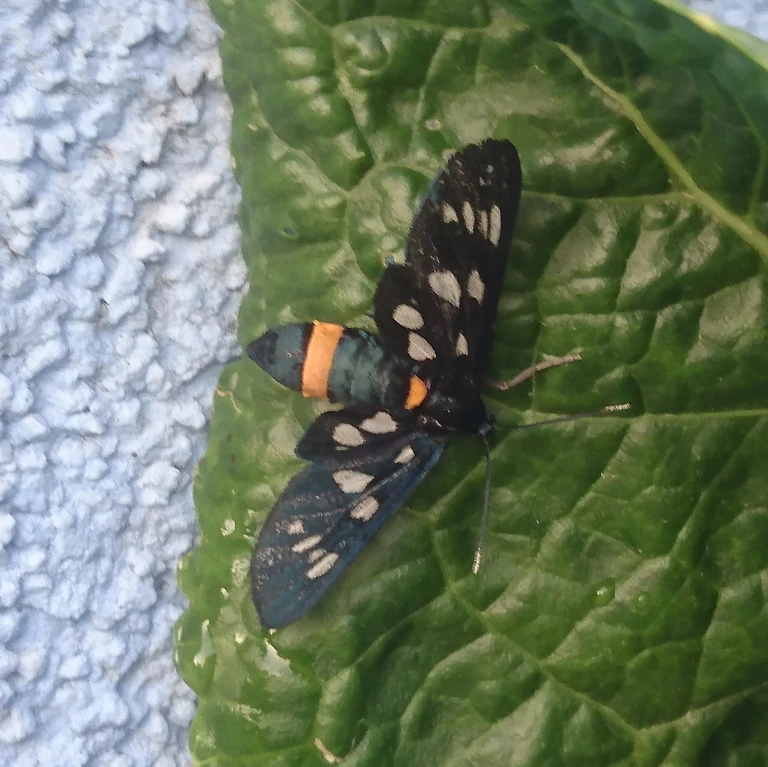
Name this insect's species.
Amata phegea
